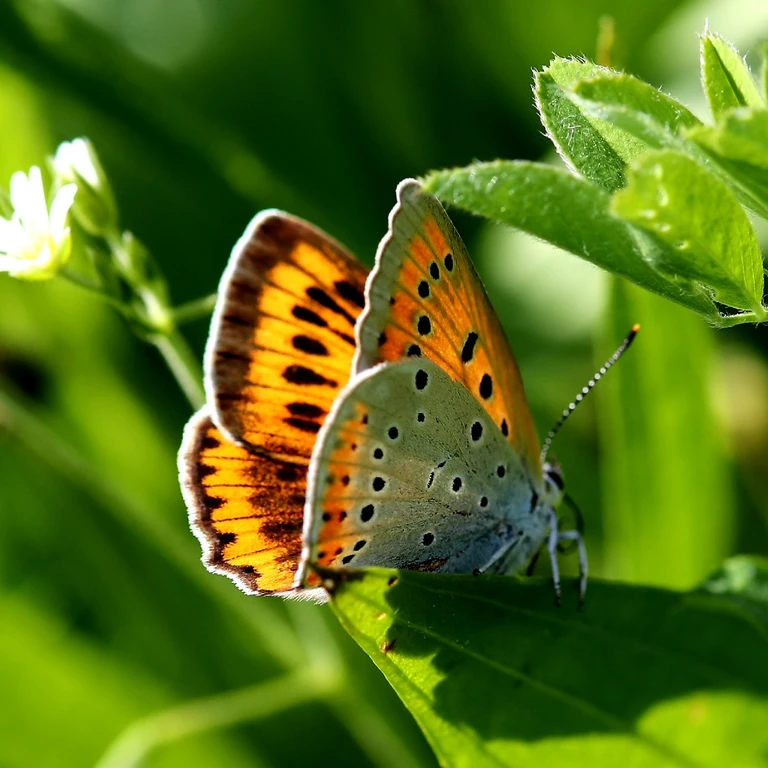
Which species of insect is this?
Lycaena dispar
